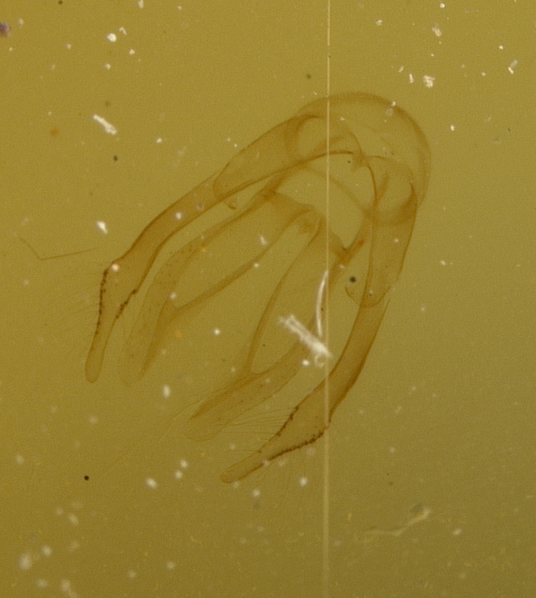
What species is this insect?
Osmia virga
